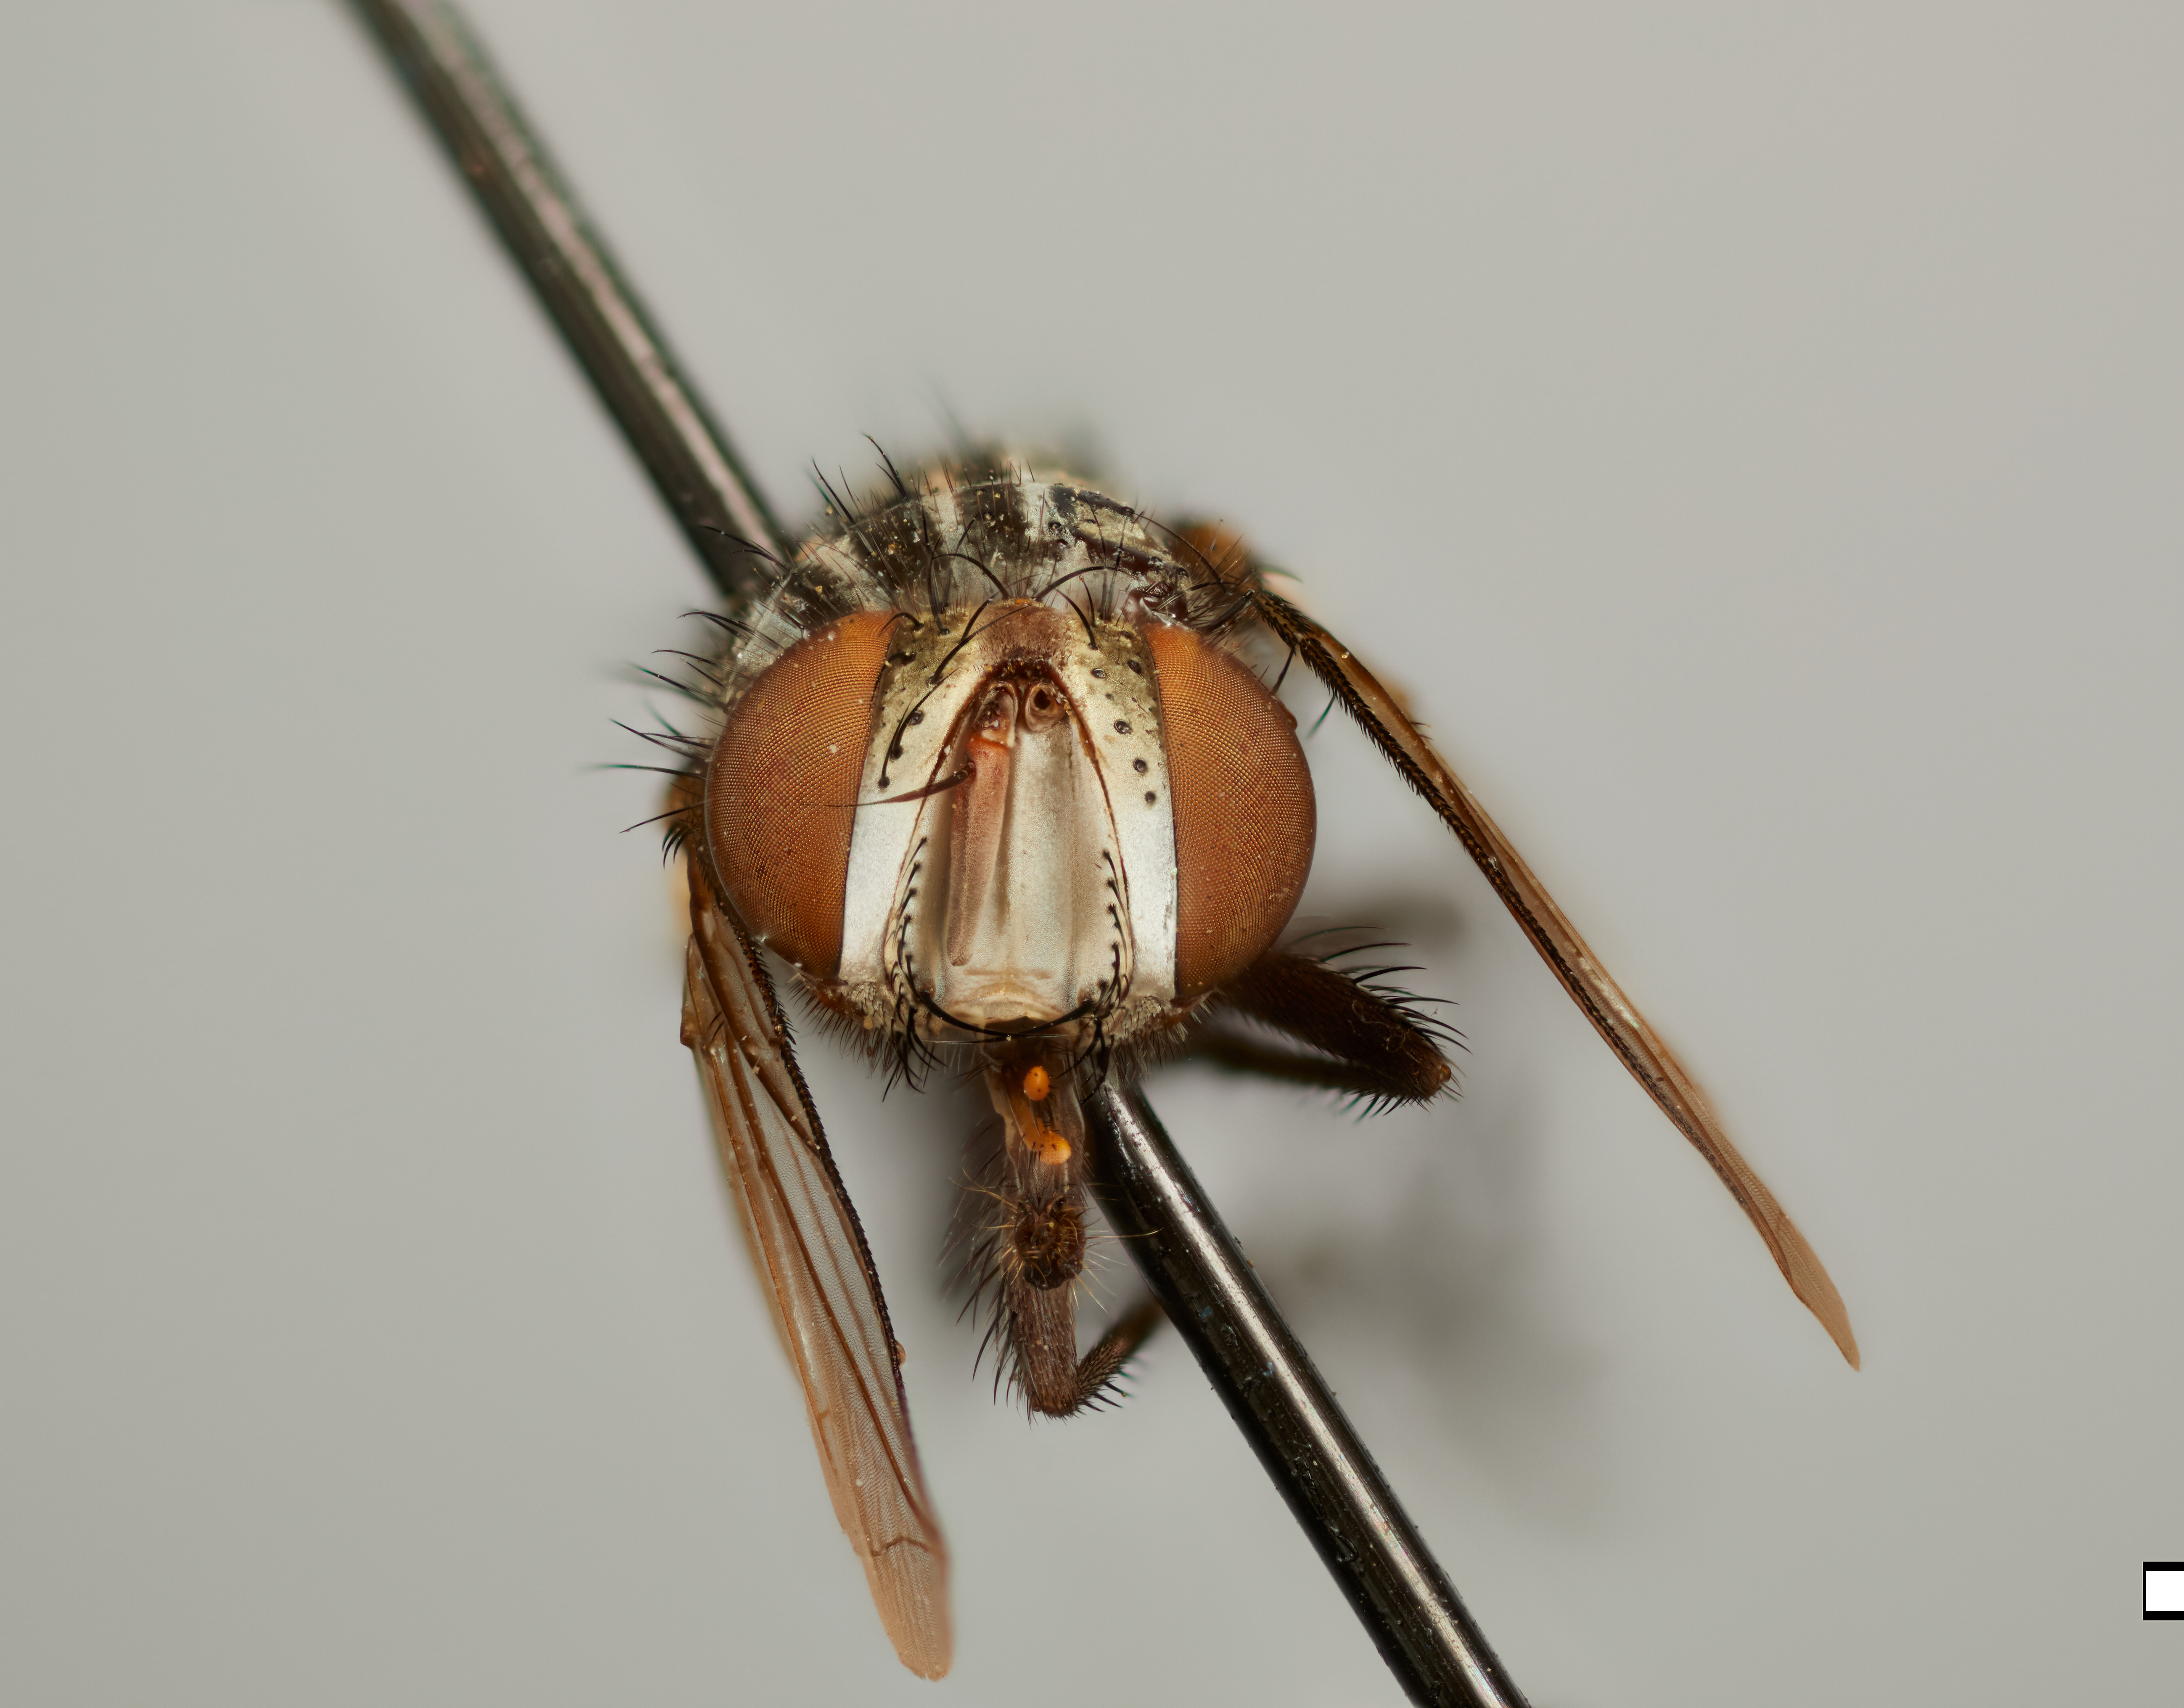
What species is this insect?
Zygofrontina capitis
